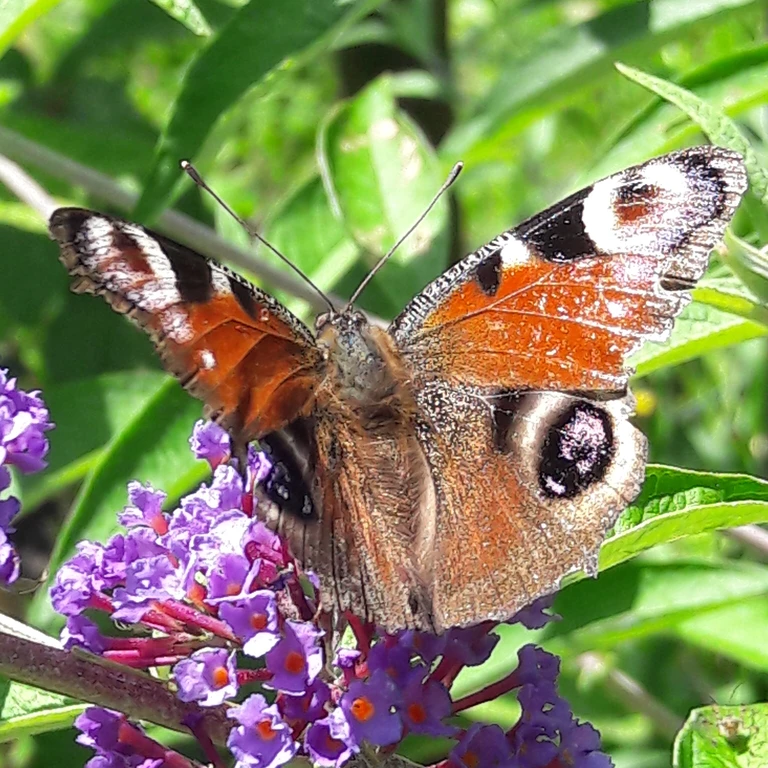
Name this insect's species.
Aglais io
